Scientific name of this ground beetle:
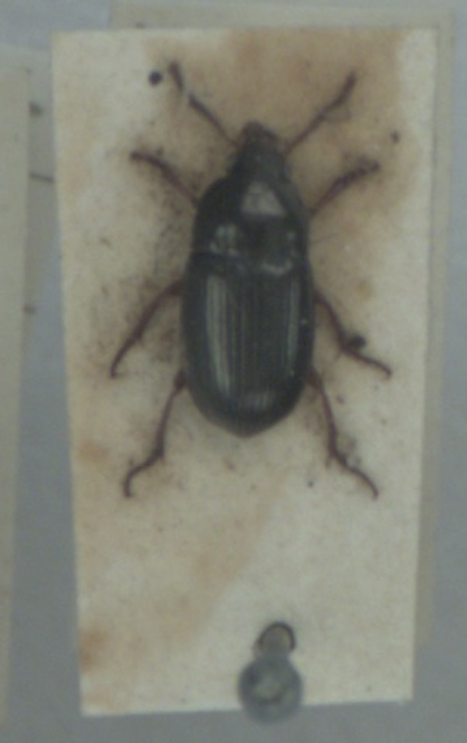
Amara lucida
